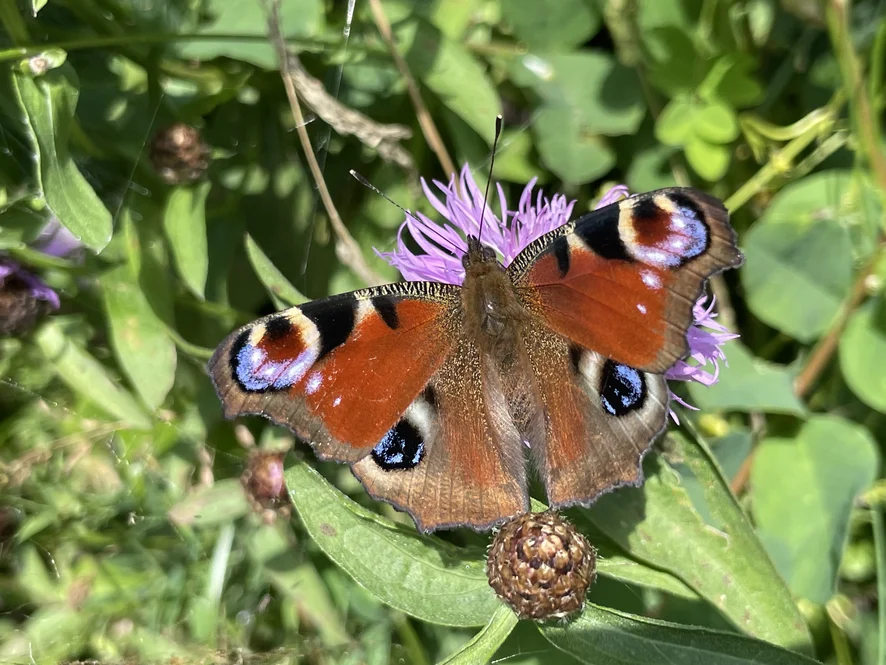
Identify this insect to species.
Aglais io
